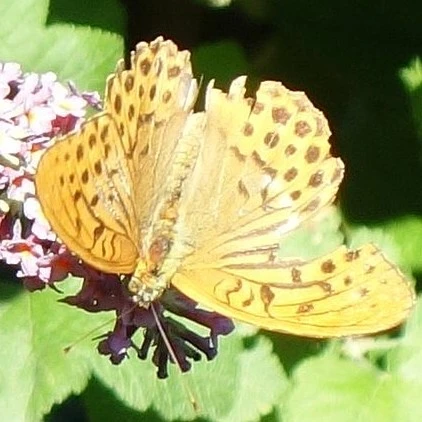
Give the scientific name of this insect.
Argynnis paphia
